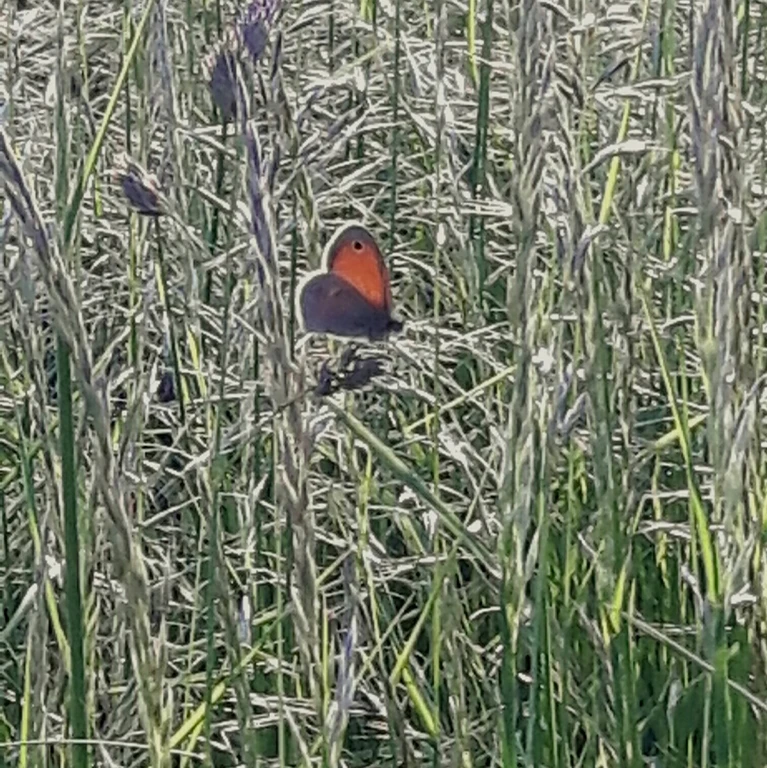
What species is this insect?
Coenonympha pamphilus
